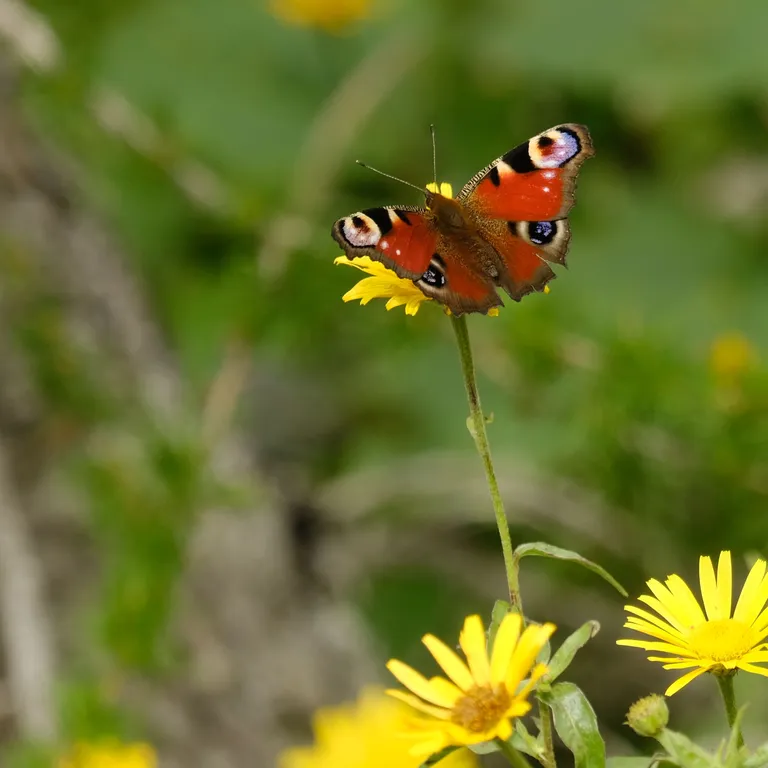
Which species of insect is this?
Aglais io
